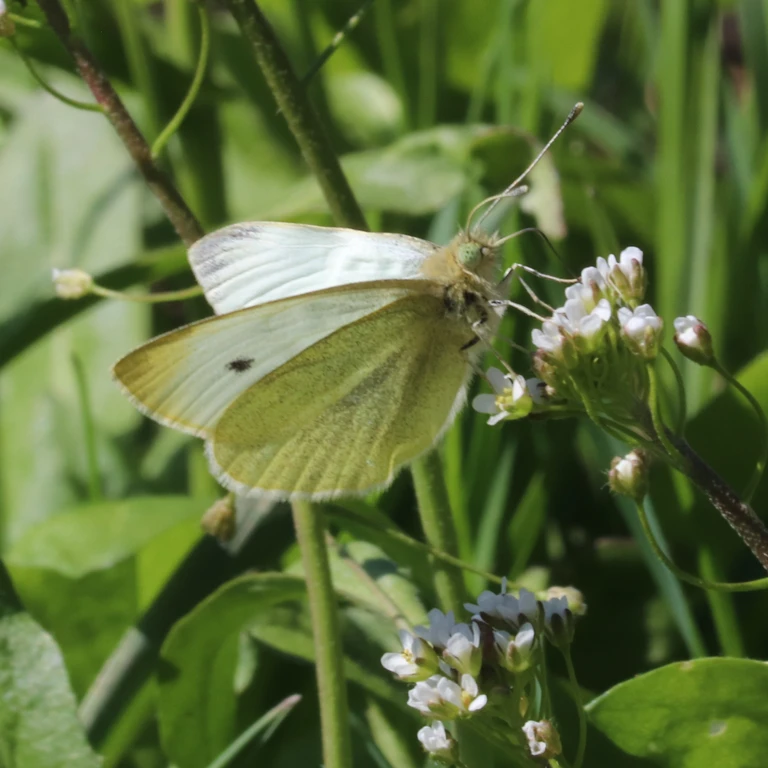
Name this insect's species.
Pieris rapae
